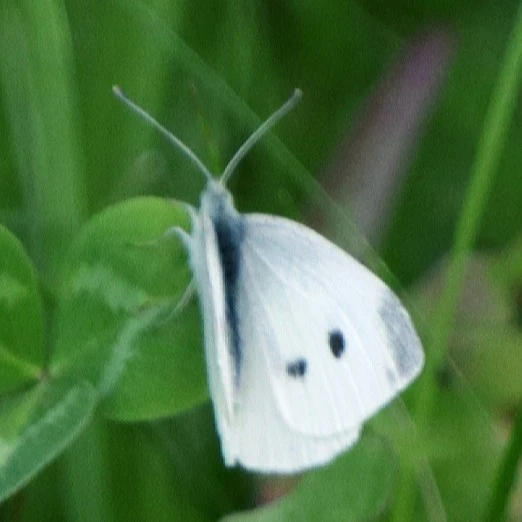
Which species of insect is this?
Pieris rapae
